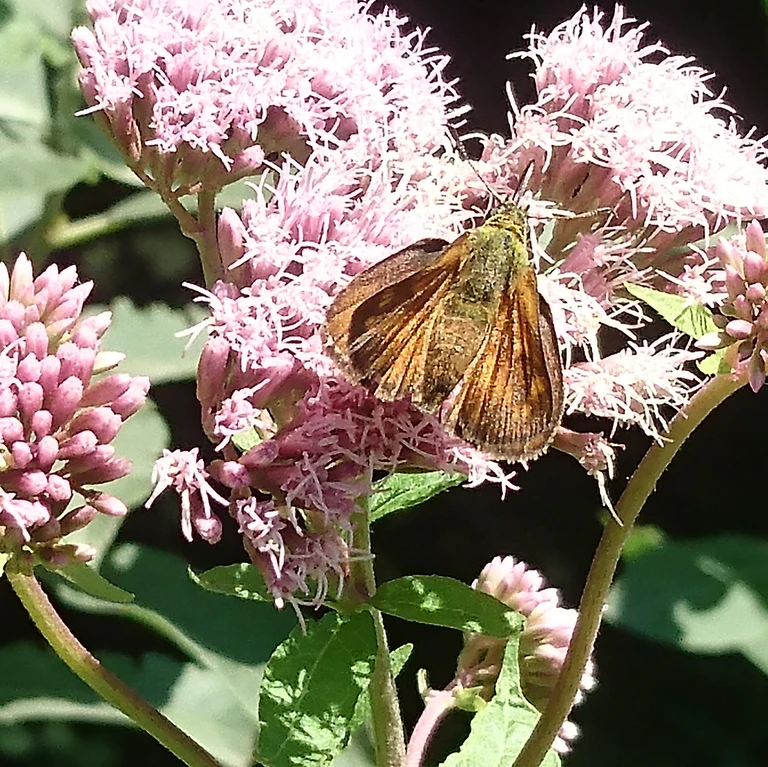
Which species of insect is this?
Ochlodes sylvanus (also Ochlodes venata)
